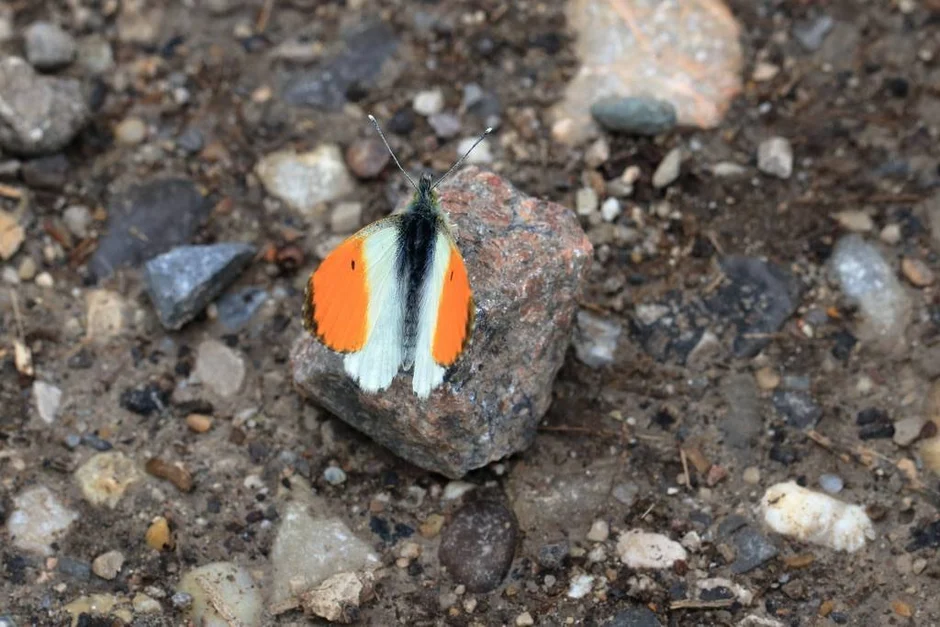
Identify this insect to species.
Anthocharis cardamines
